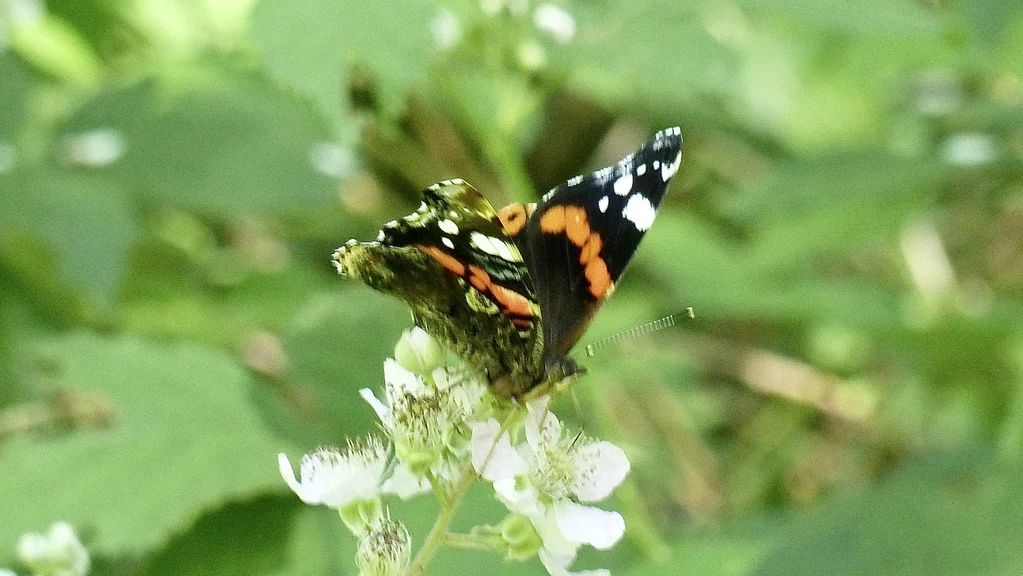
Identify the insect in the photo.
Vanessa atalanta
